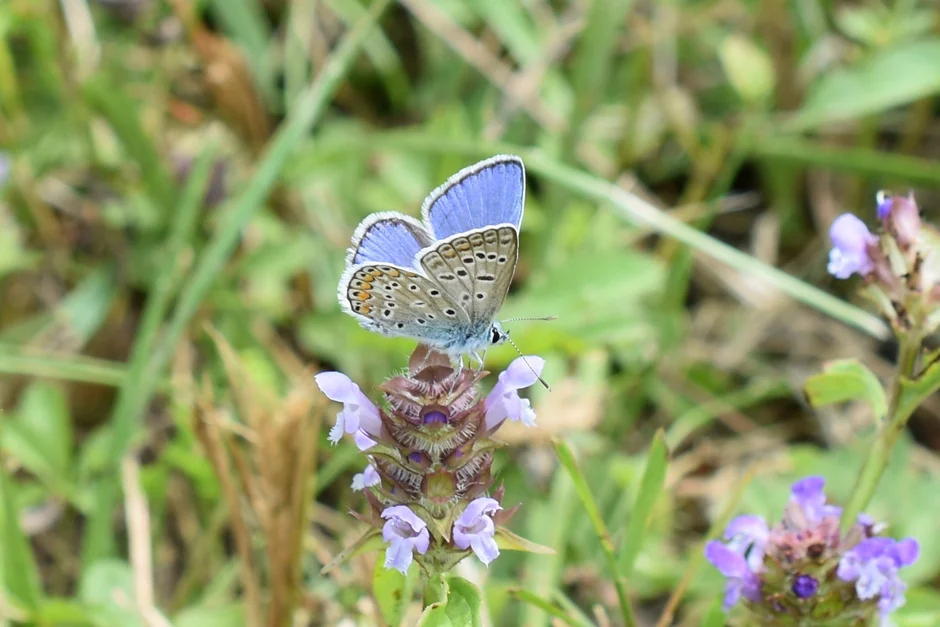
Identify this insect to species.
Polyommatus icarus
